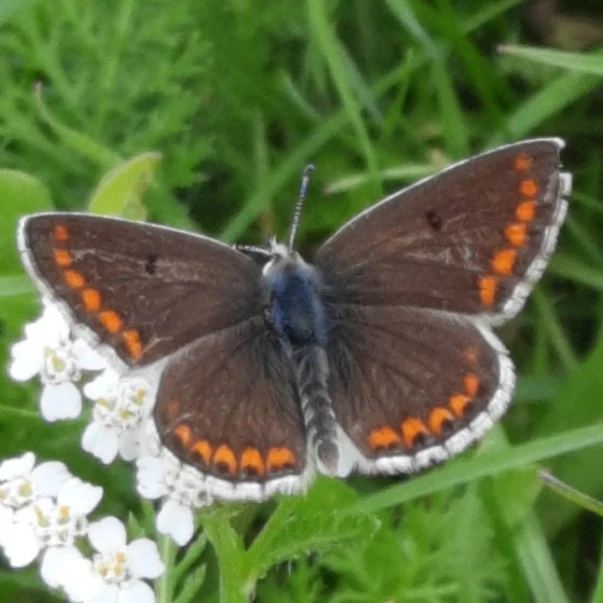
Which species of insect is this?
Aricia agestis/artaxerxes
